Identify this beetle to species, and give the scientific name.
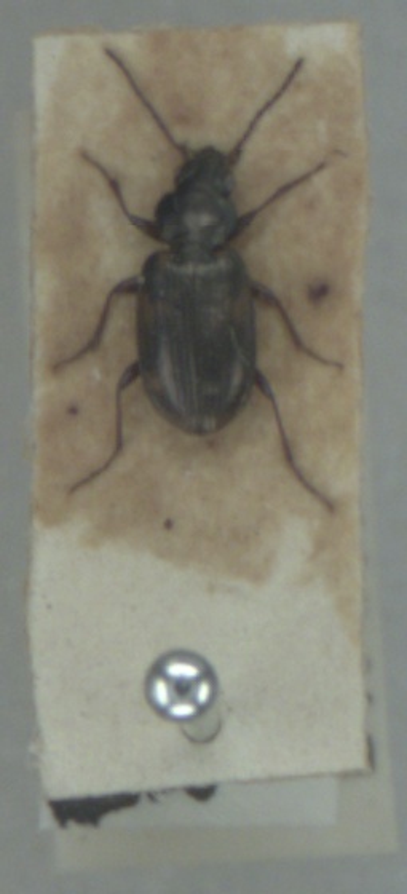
Bembidion varium
